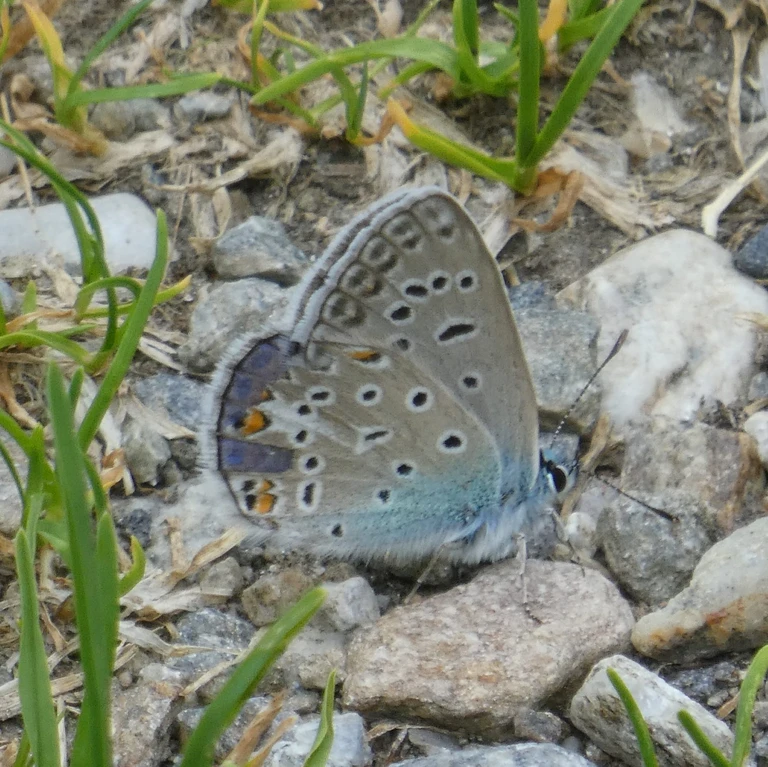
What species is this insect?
Polyommatus icarus
